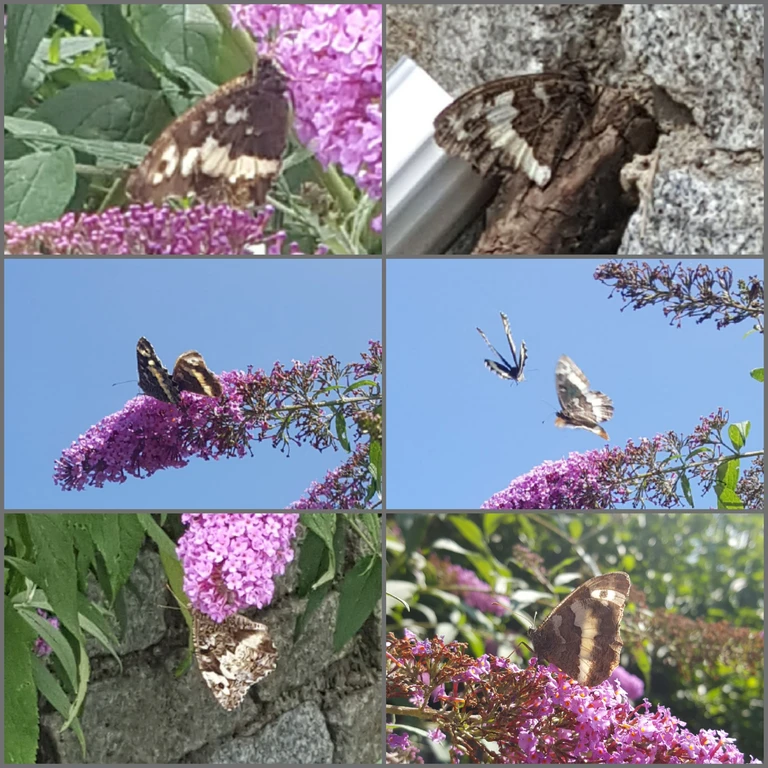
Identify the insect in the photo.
Brintesia circe
